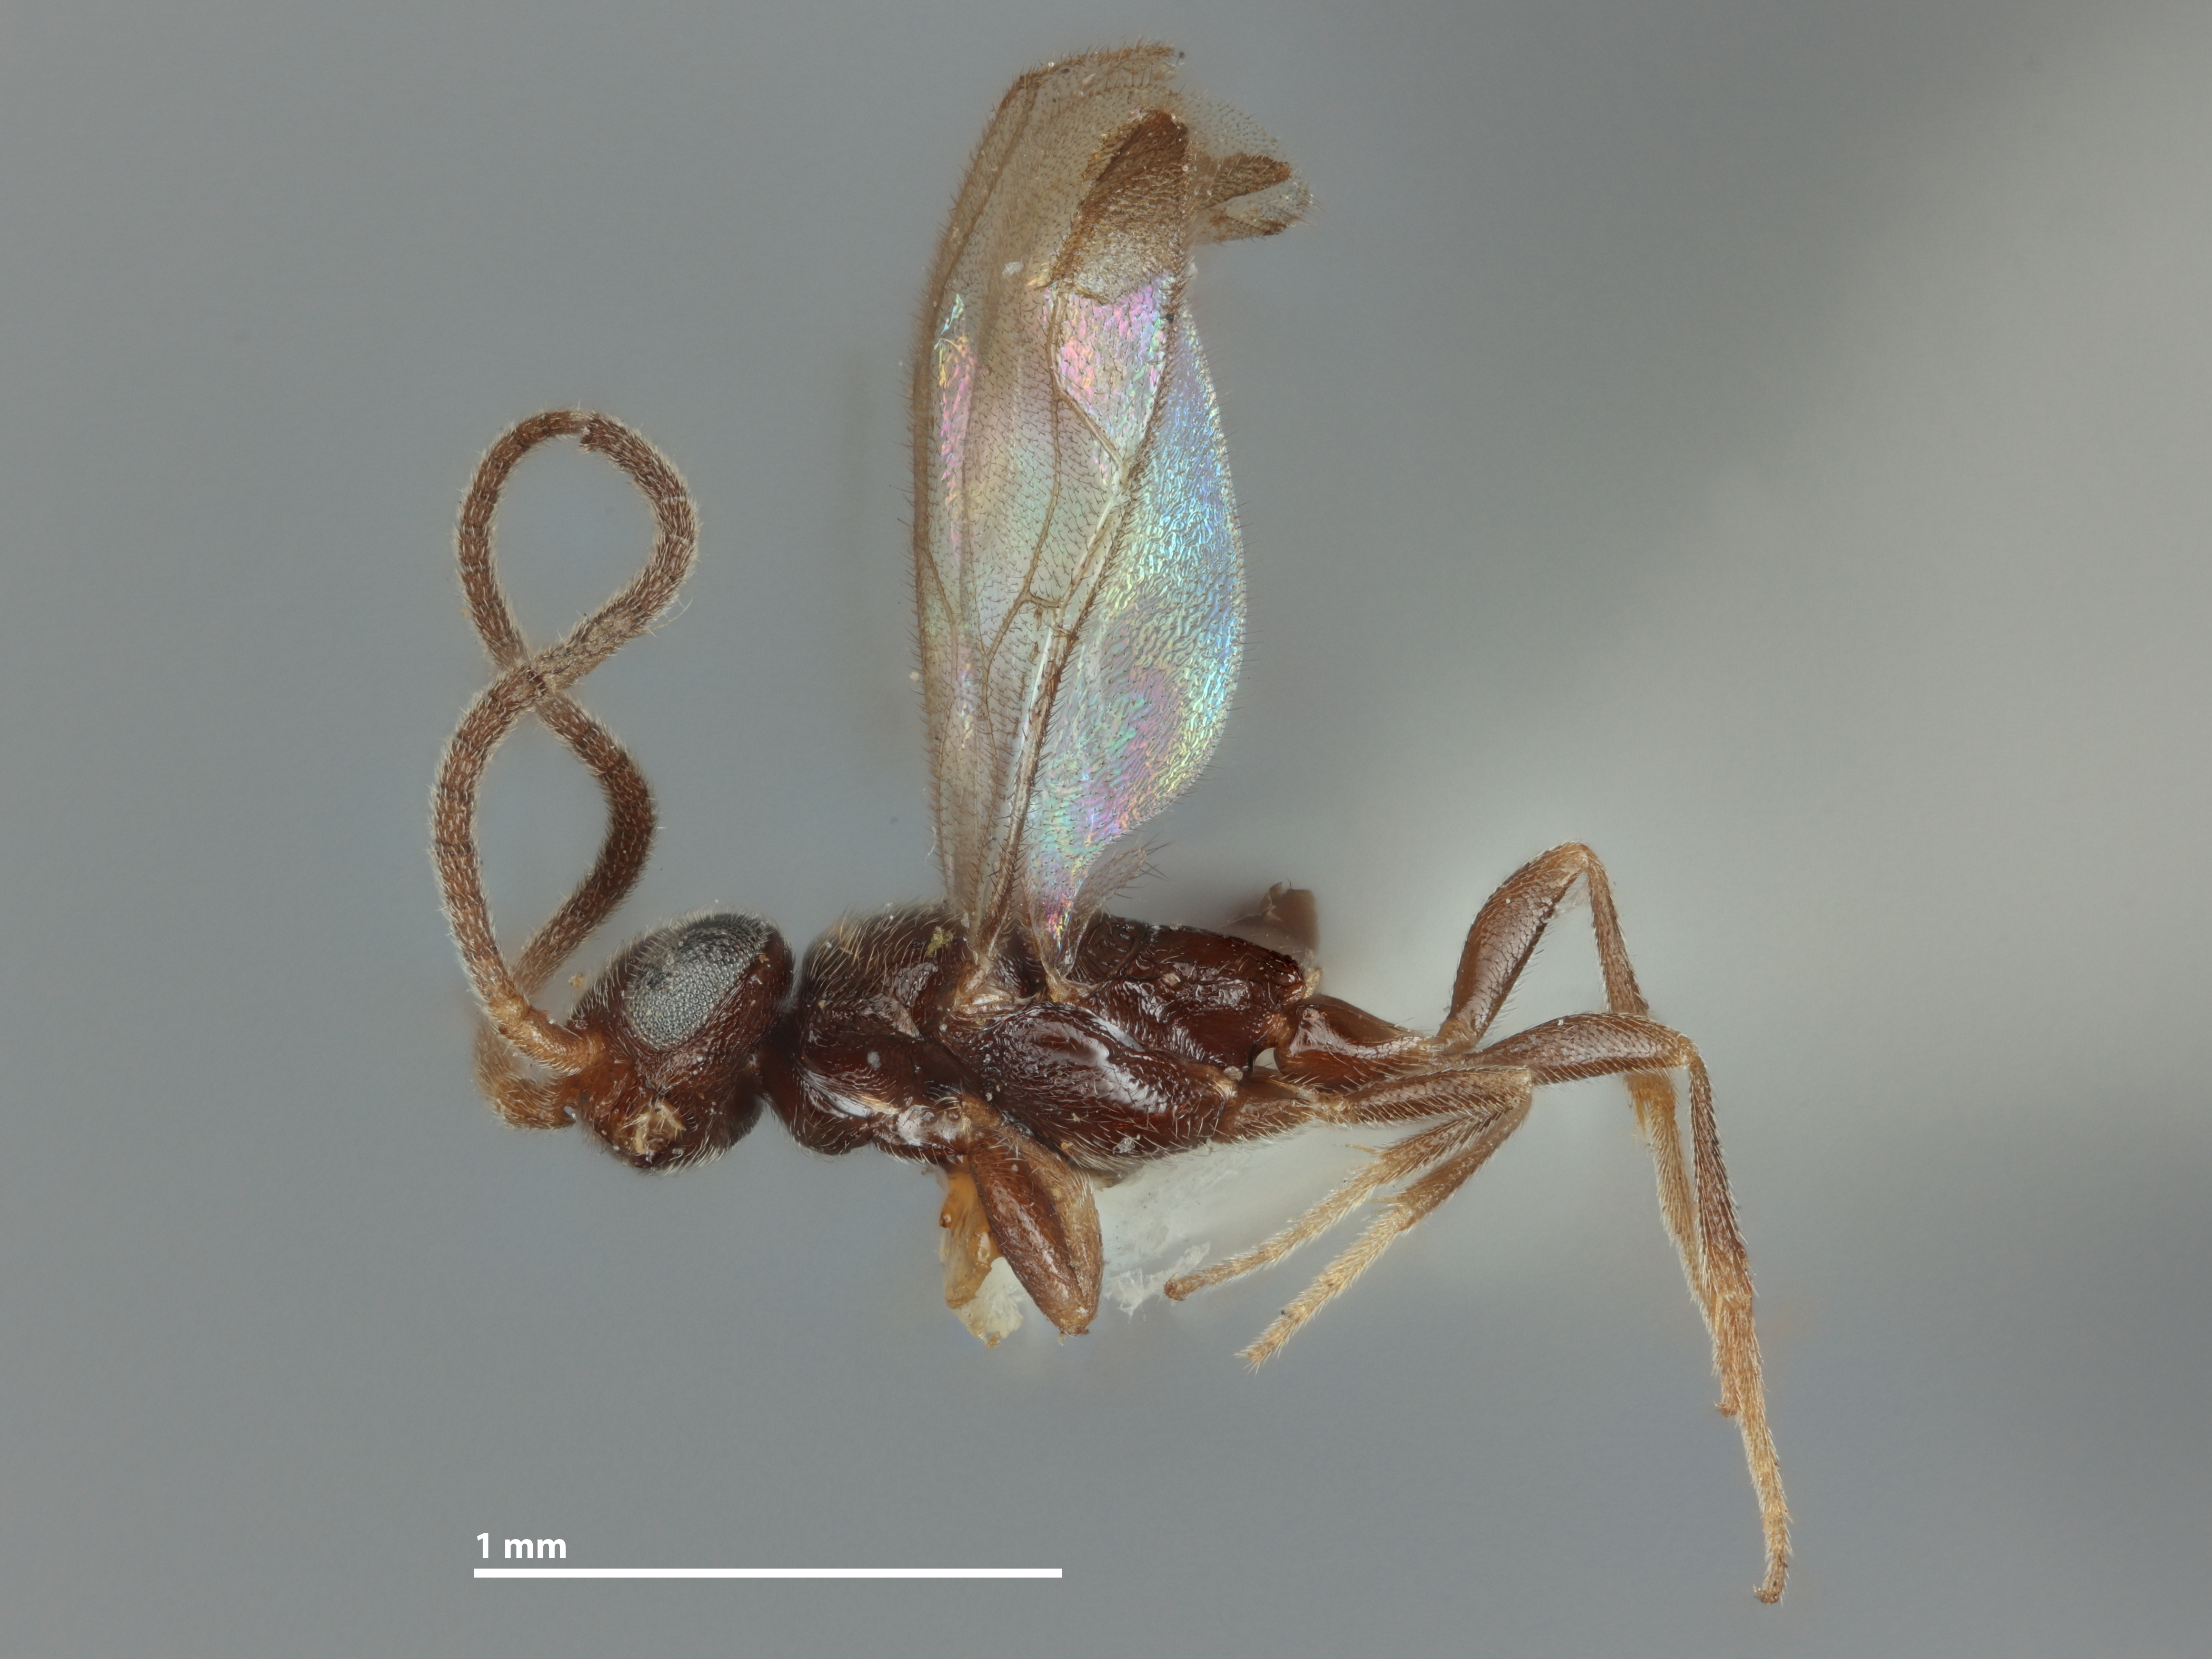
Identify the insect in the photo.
Probethylus mexicanus
